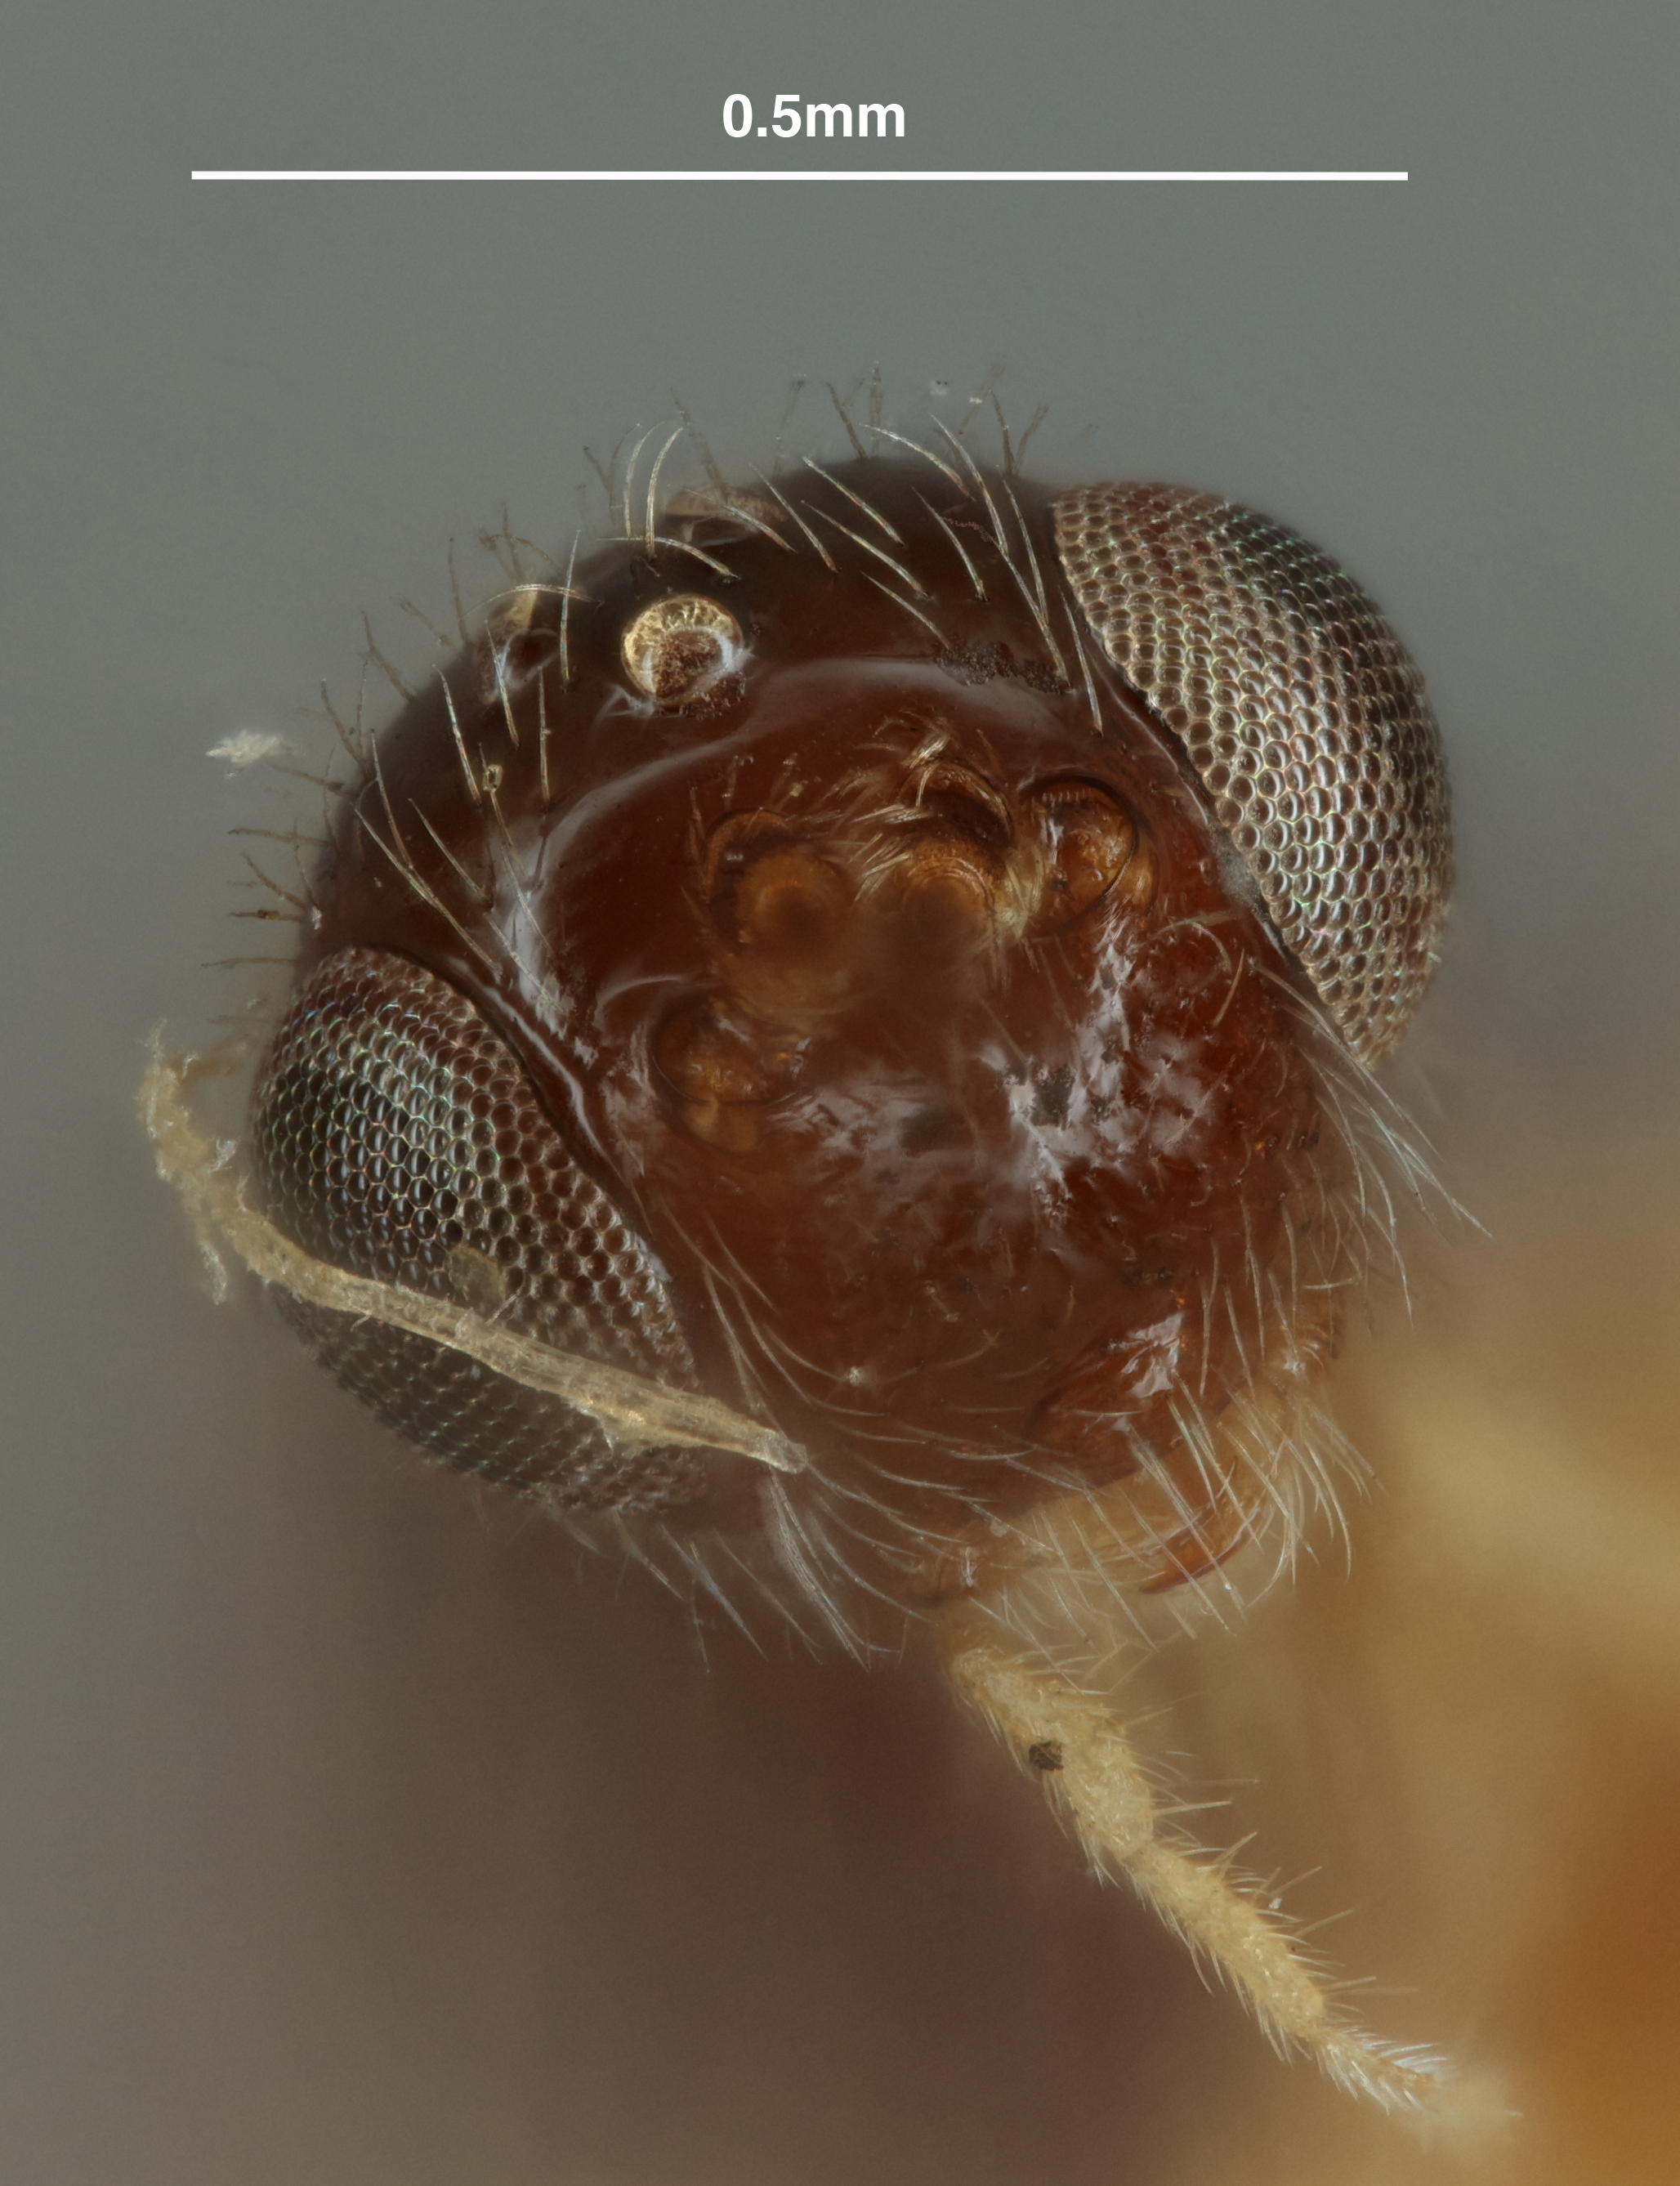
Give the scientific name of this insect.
Gnaptodon longicauda
